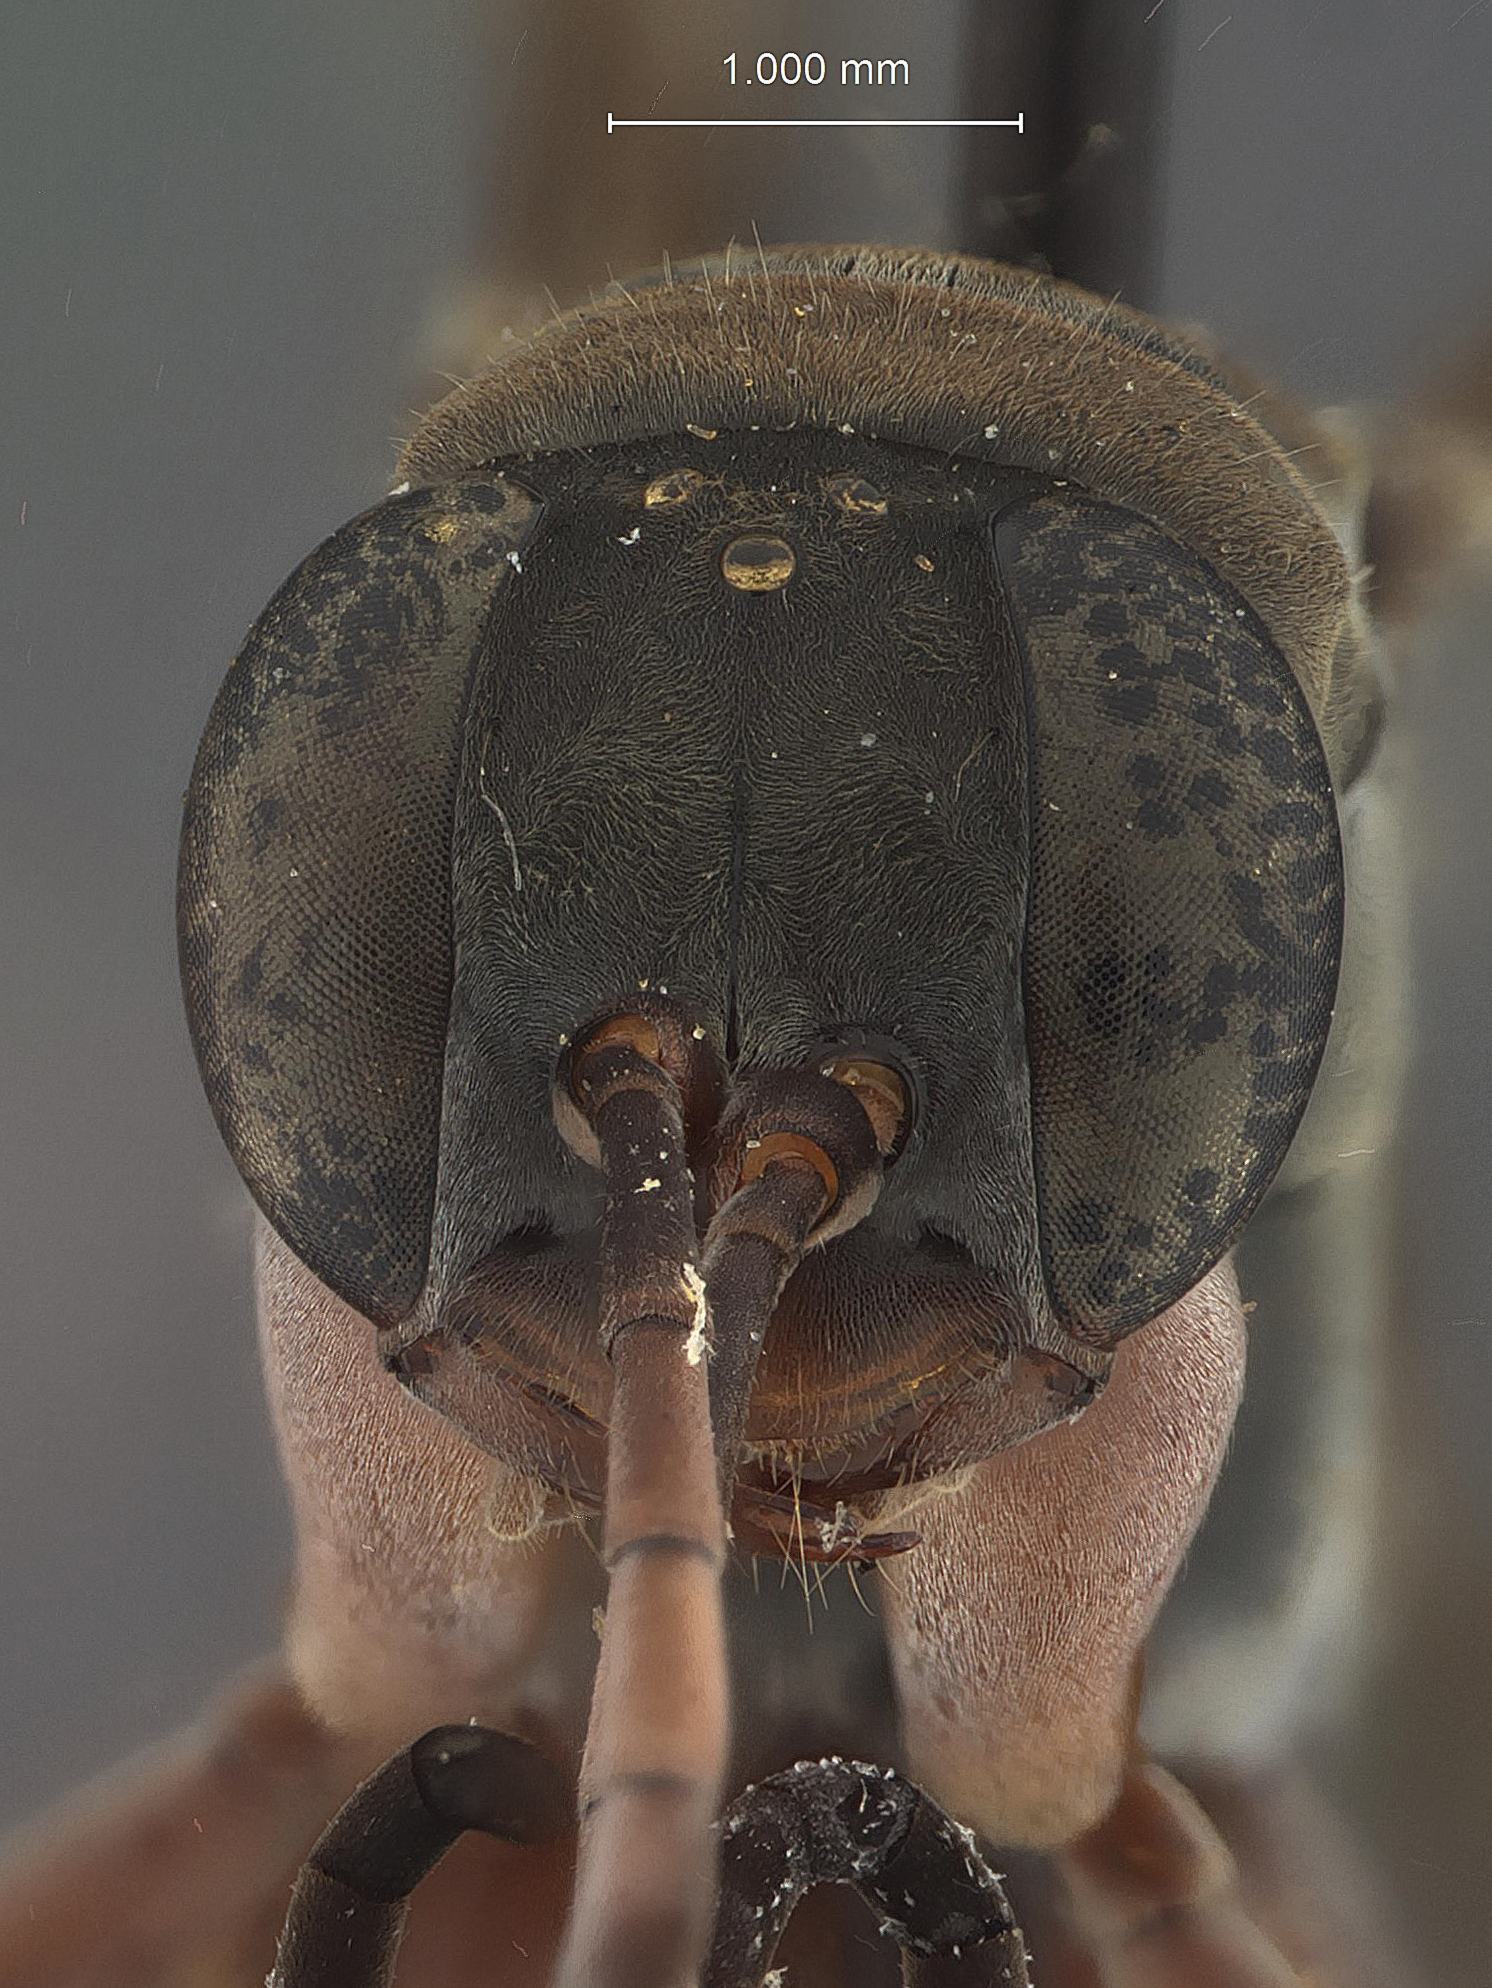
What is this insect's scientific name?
Balboana cameroni
